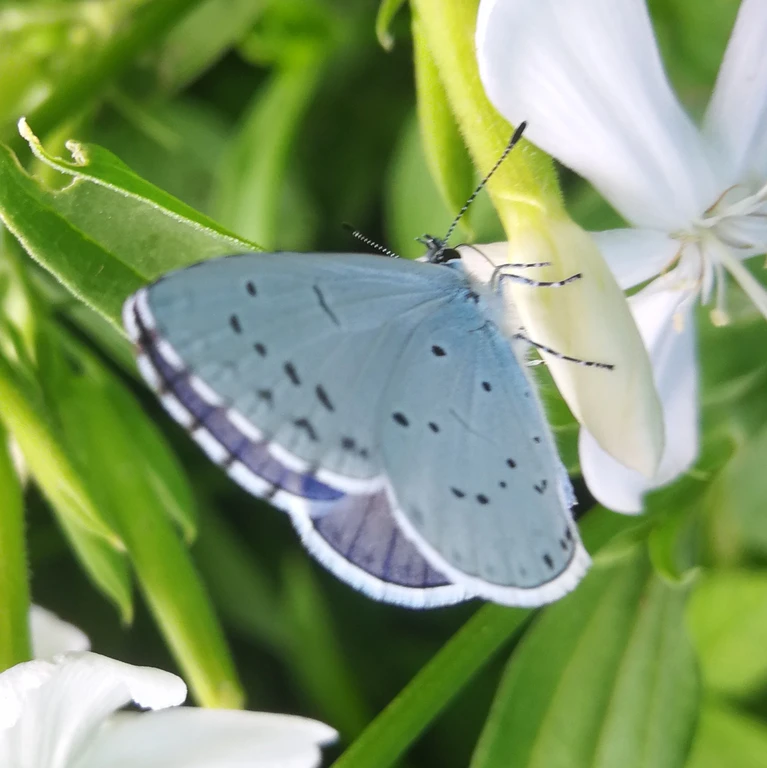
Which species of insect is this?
Celastrina argiolus
